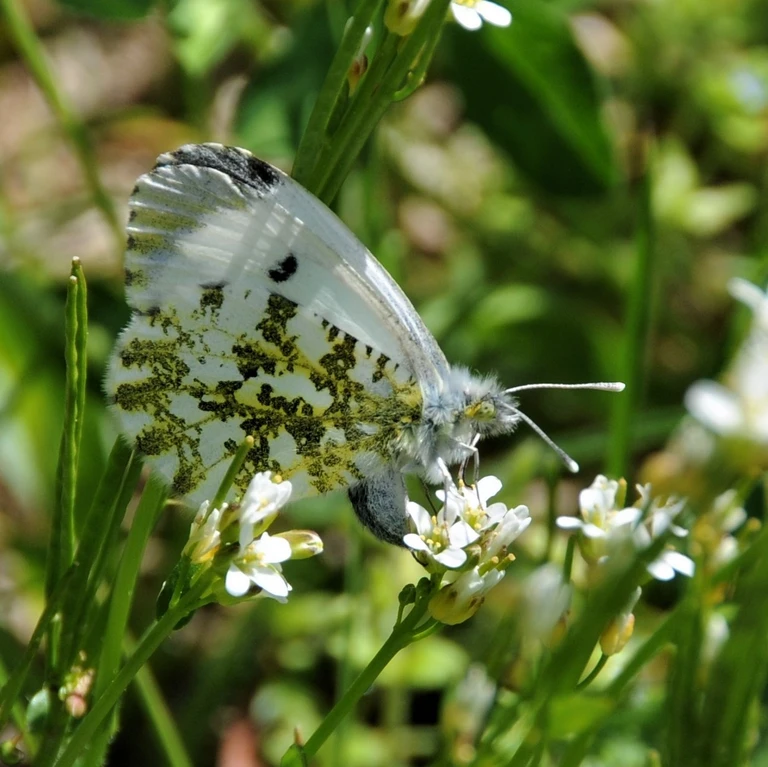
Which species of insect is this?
Anthocharis cardamines
